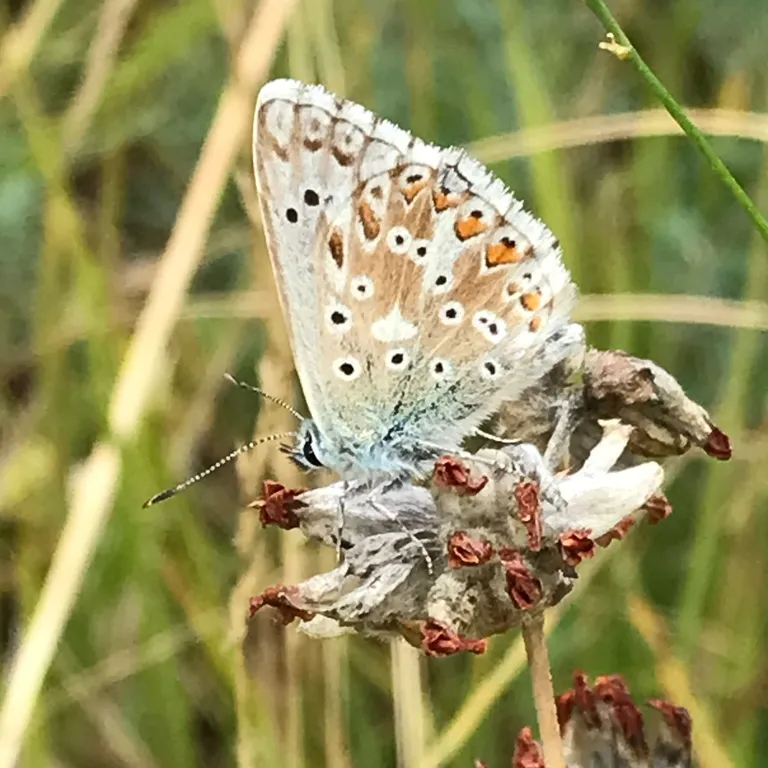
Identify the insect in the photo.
Lysandra coridon
